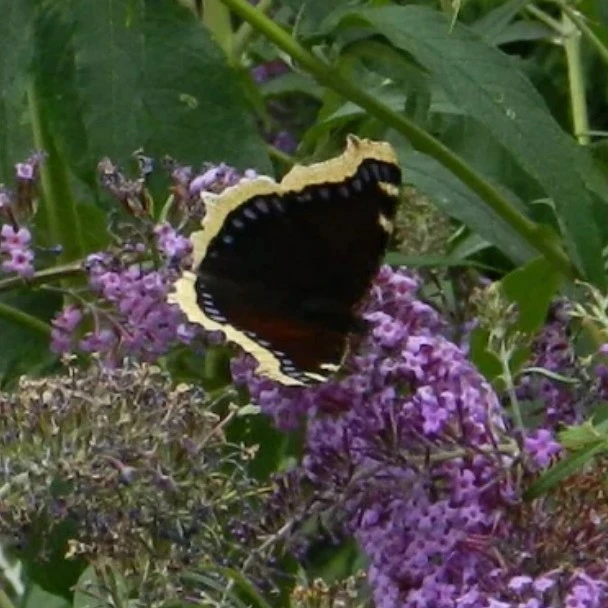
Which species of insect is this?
Nymphalis antiopa
